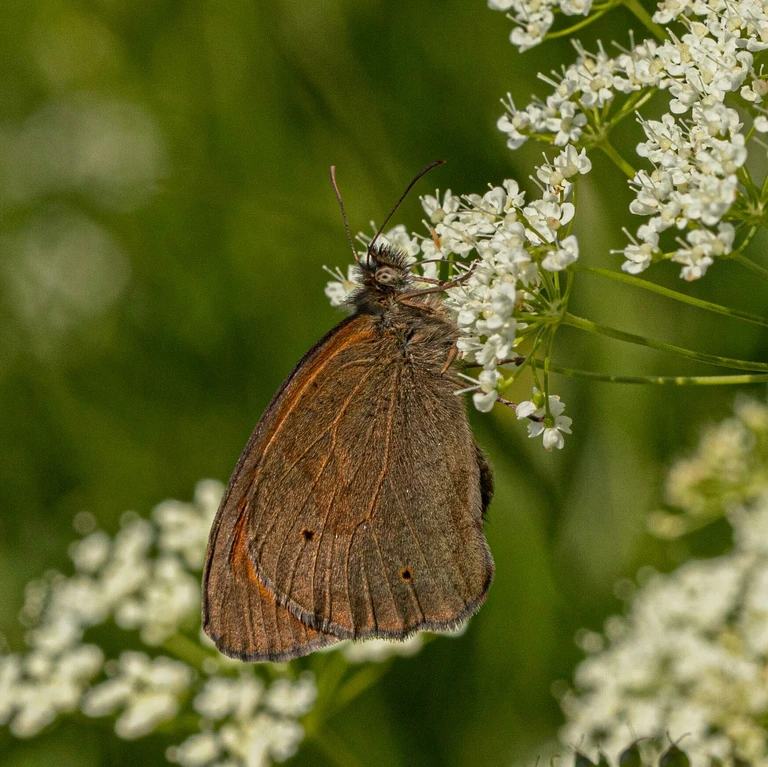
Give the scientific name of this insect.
Maniola jurtina
